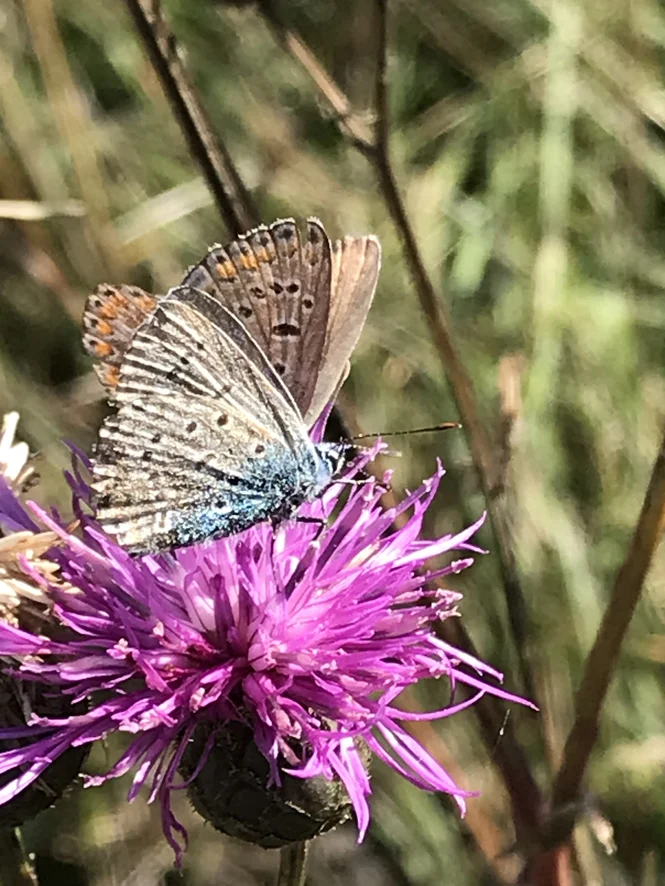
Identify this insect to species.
Polyommatus icarus
